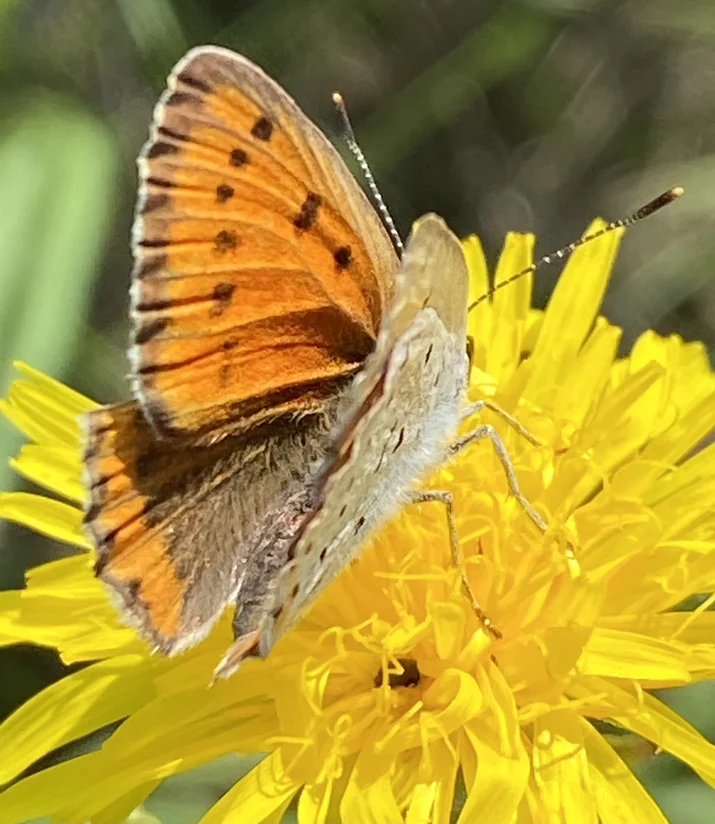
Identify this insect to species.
Lycaena dispar
